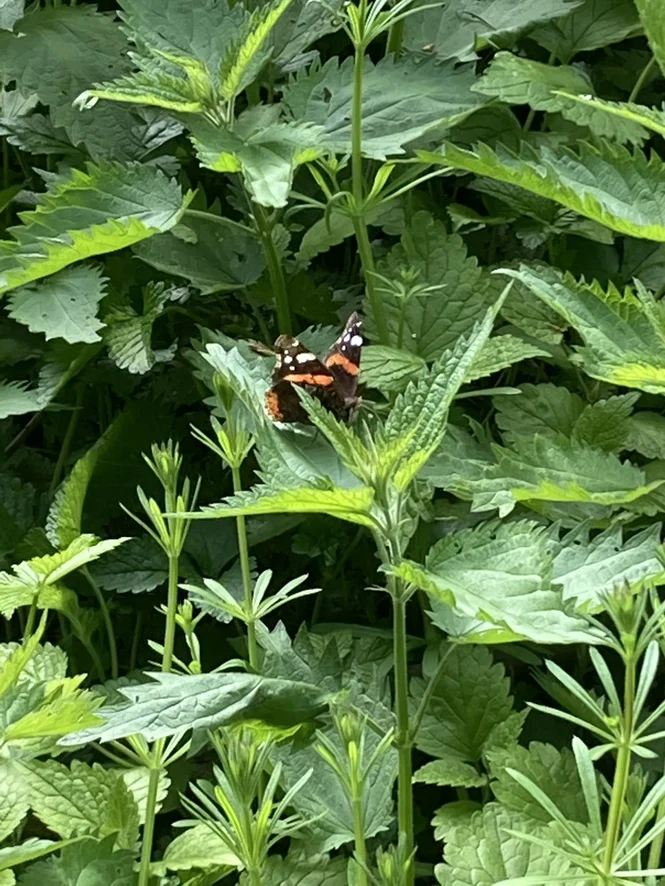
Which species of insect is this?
Vanessa atalanta
